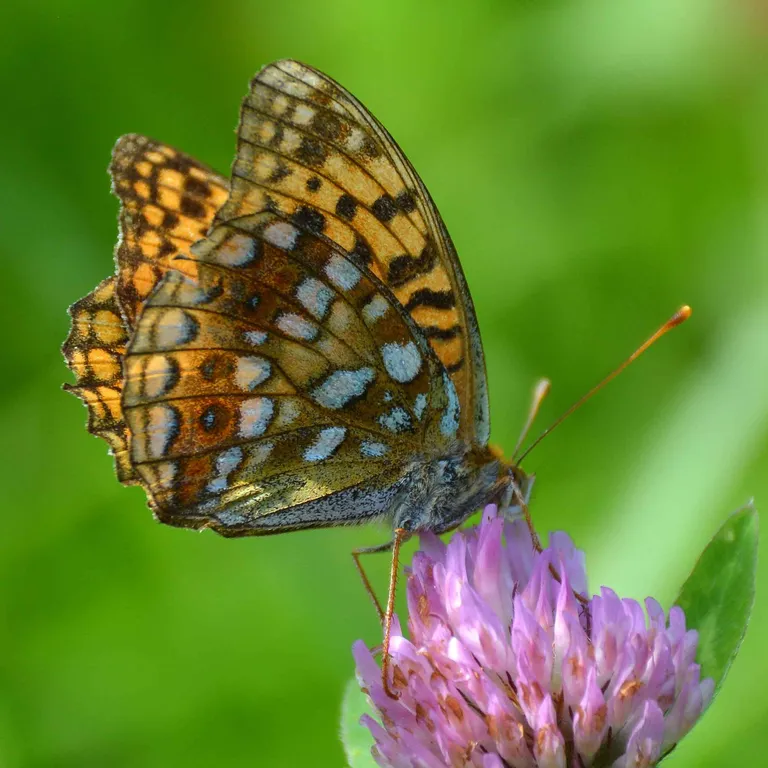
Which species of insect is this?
Fabriciana adippe
